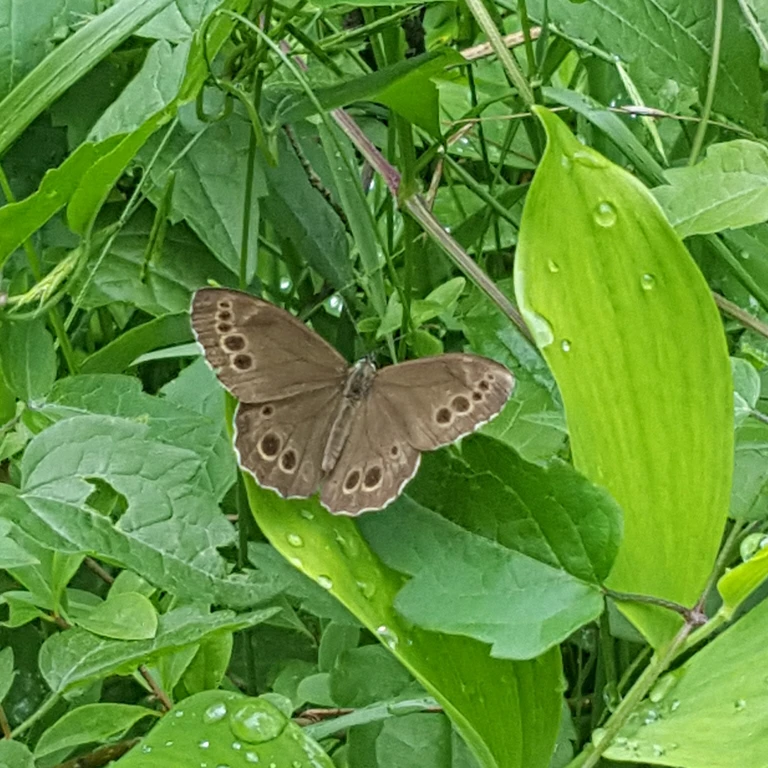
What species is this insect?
Lopinga achine (also Pararge achine)
